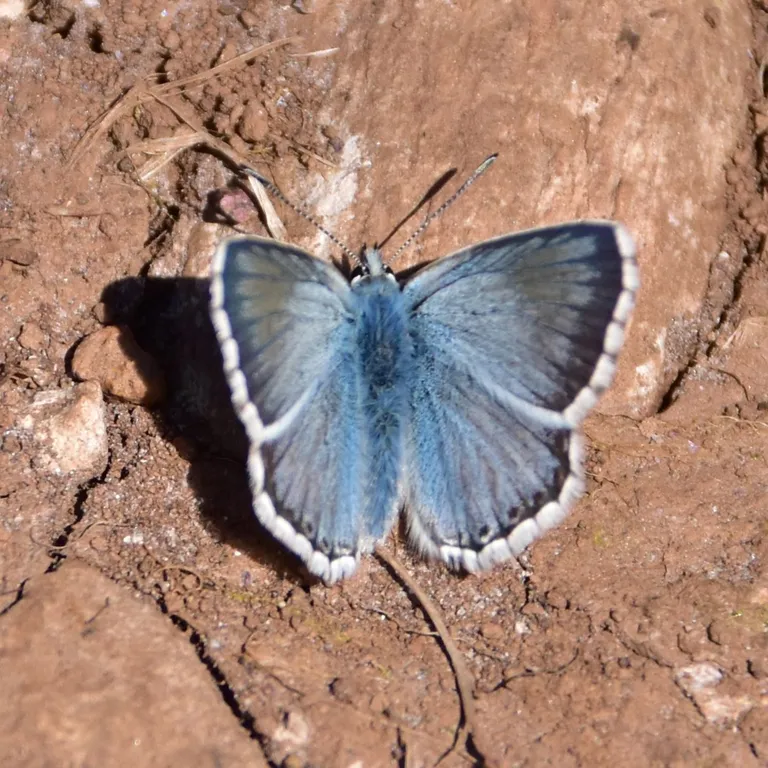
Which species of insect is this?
Lysandra coridon
